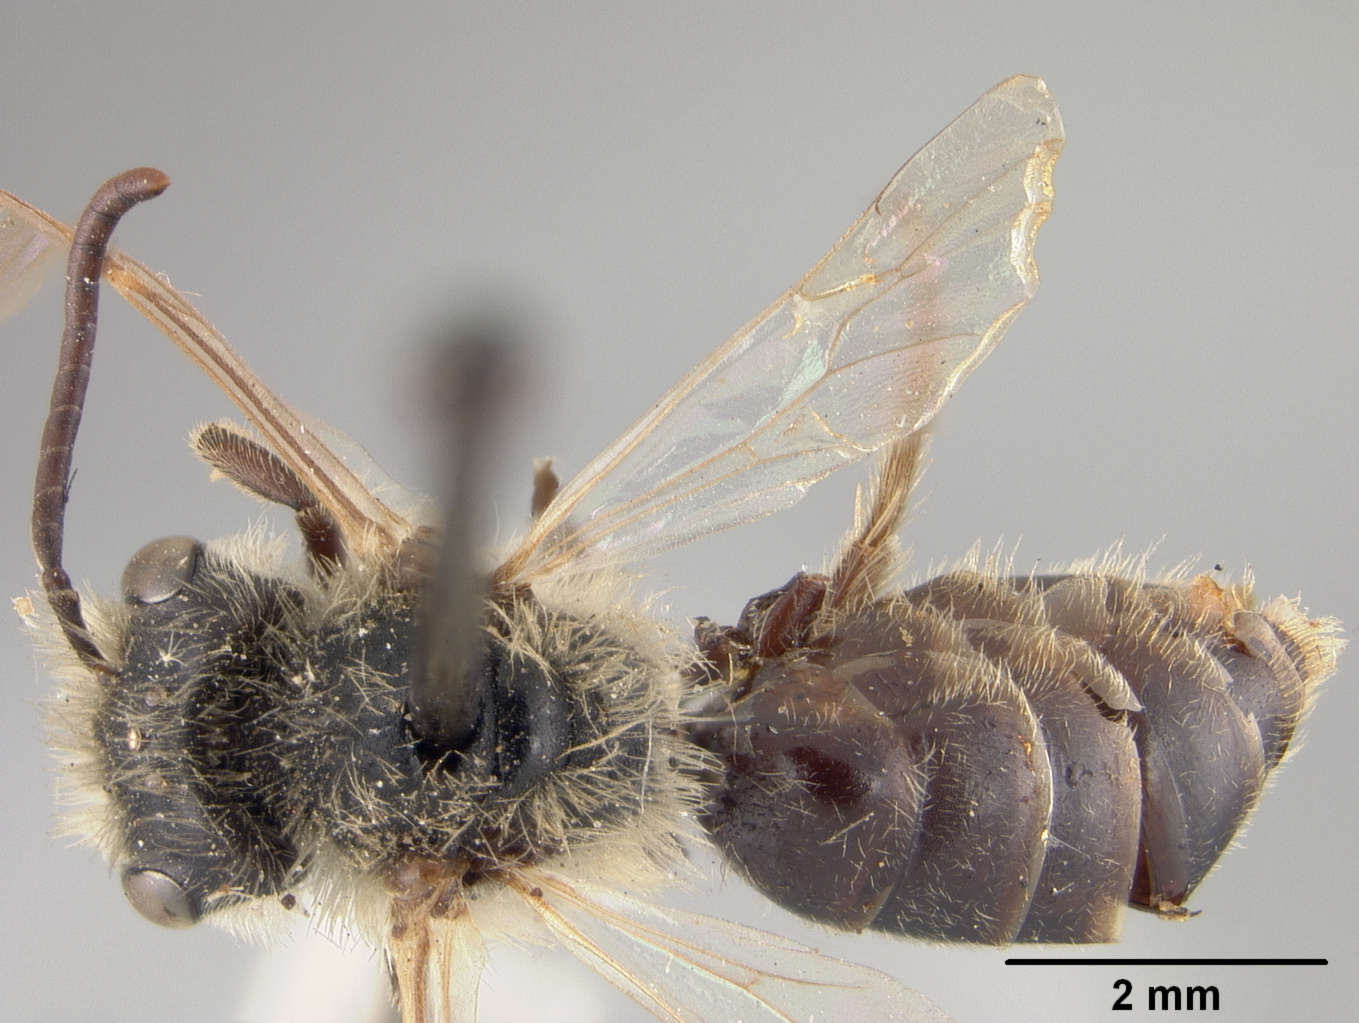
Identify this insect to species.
Andrena bipunctata
